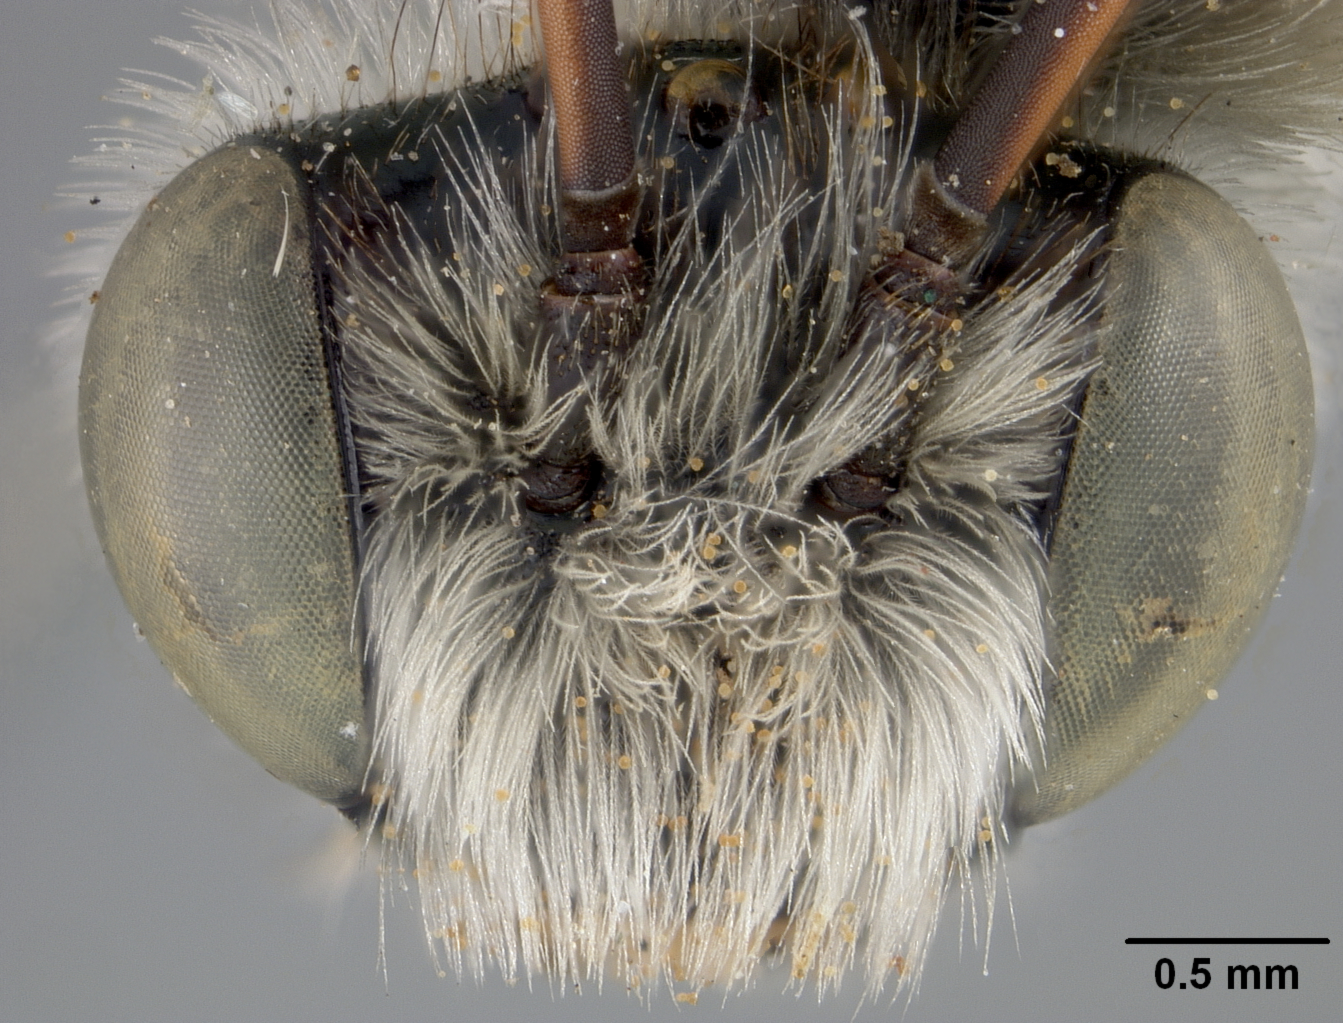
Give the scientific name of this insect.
Melissodes personatella
